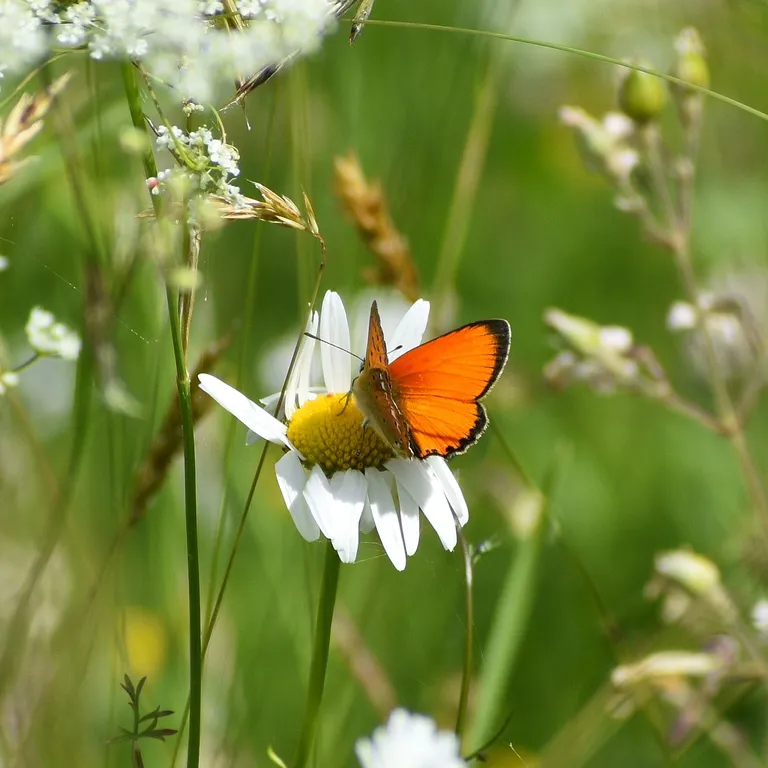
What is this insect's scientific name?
Lycaena virgaureae
